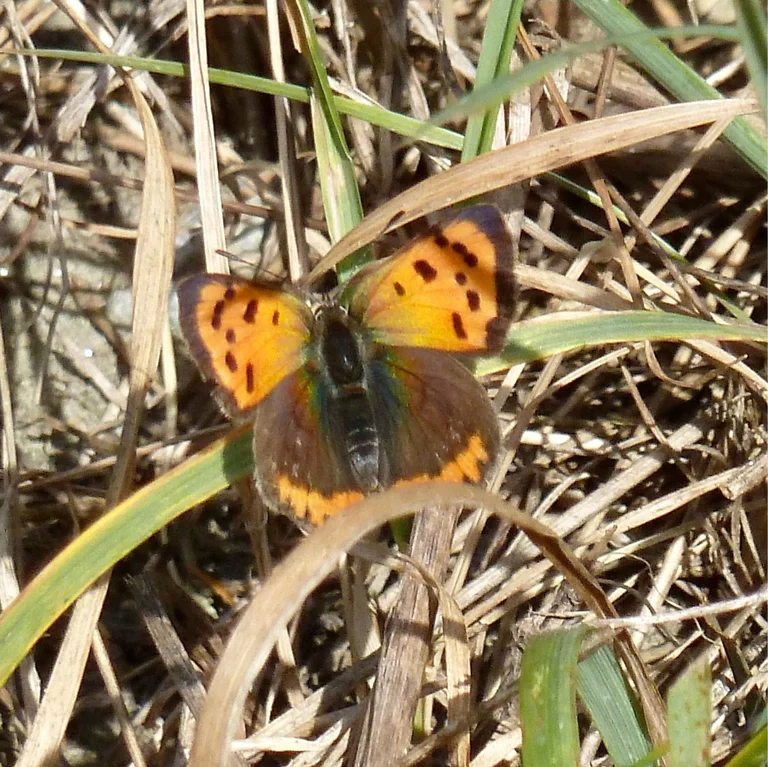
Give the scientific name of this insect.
Lycaena phlaeas
